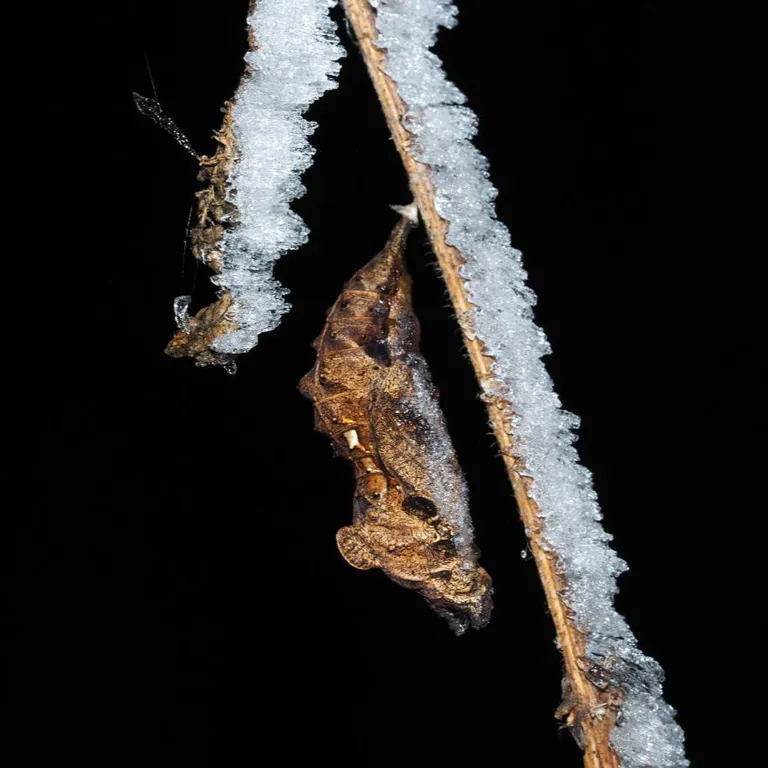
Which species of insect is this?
Polygonia c-album
